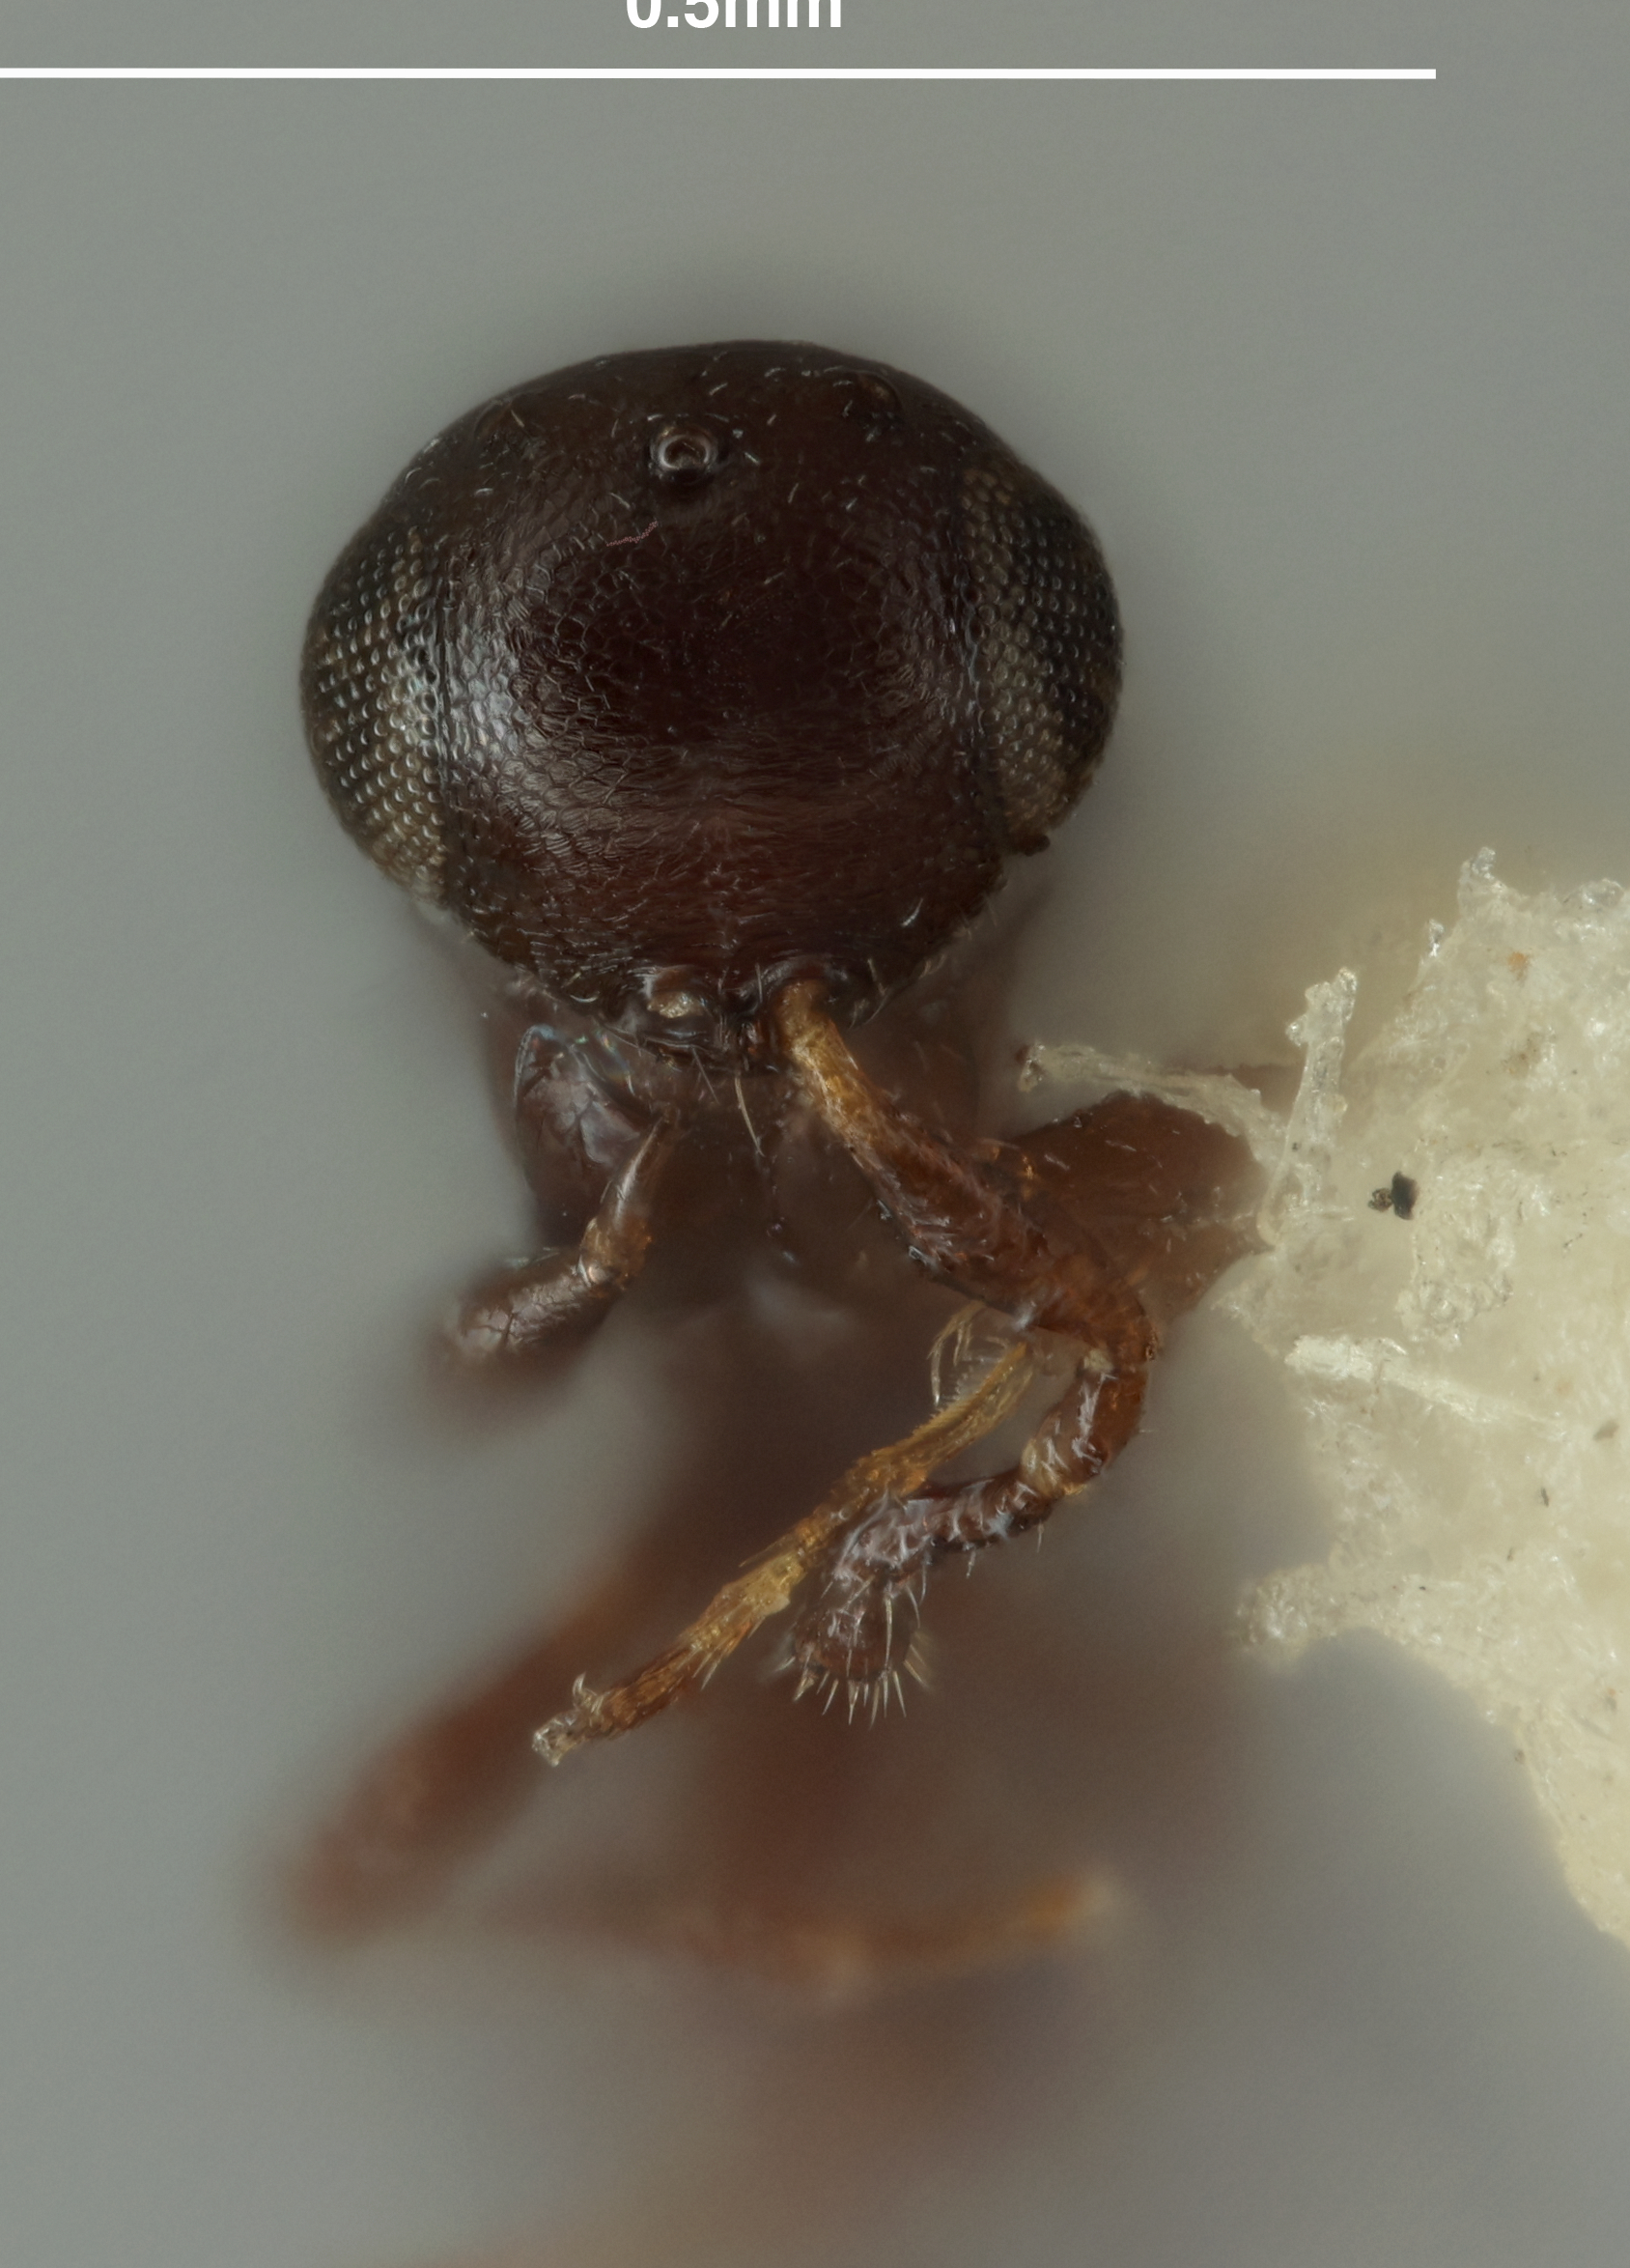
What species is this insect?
Sactogaster anomaliventris
